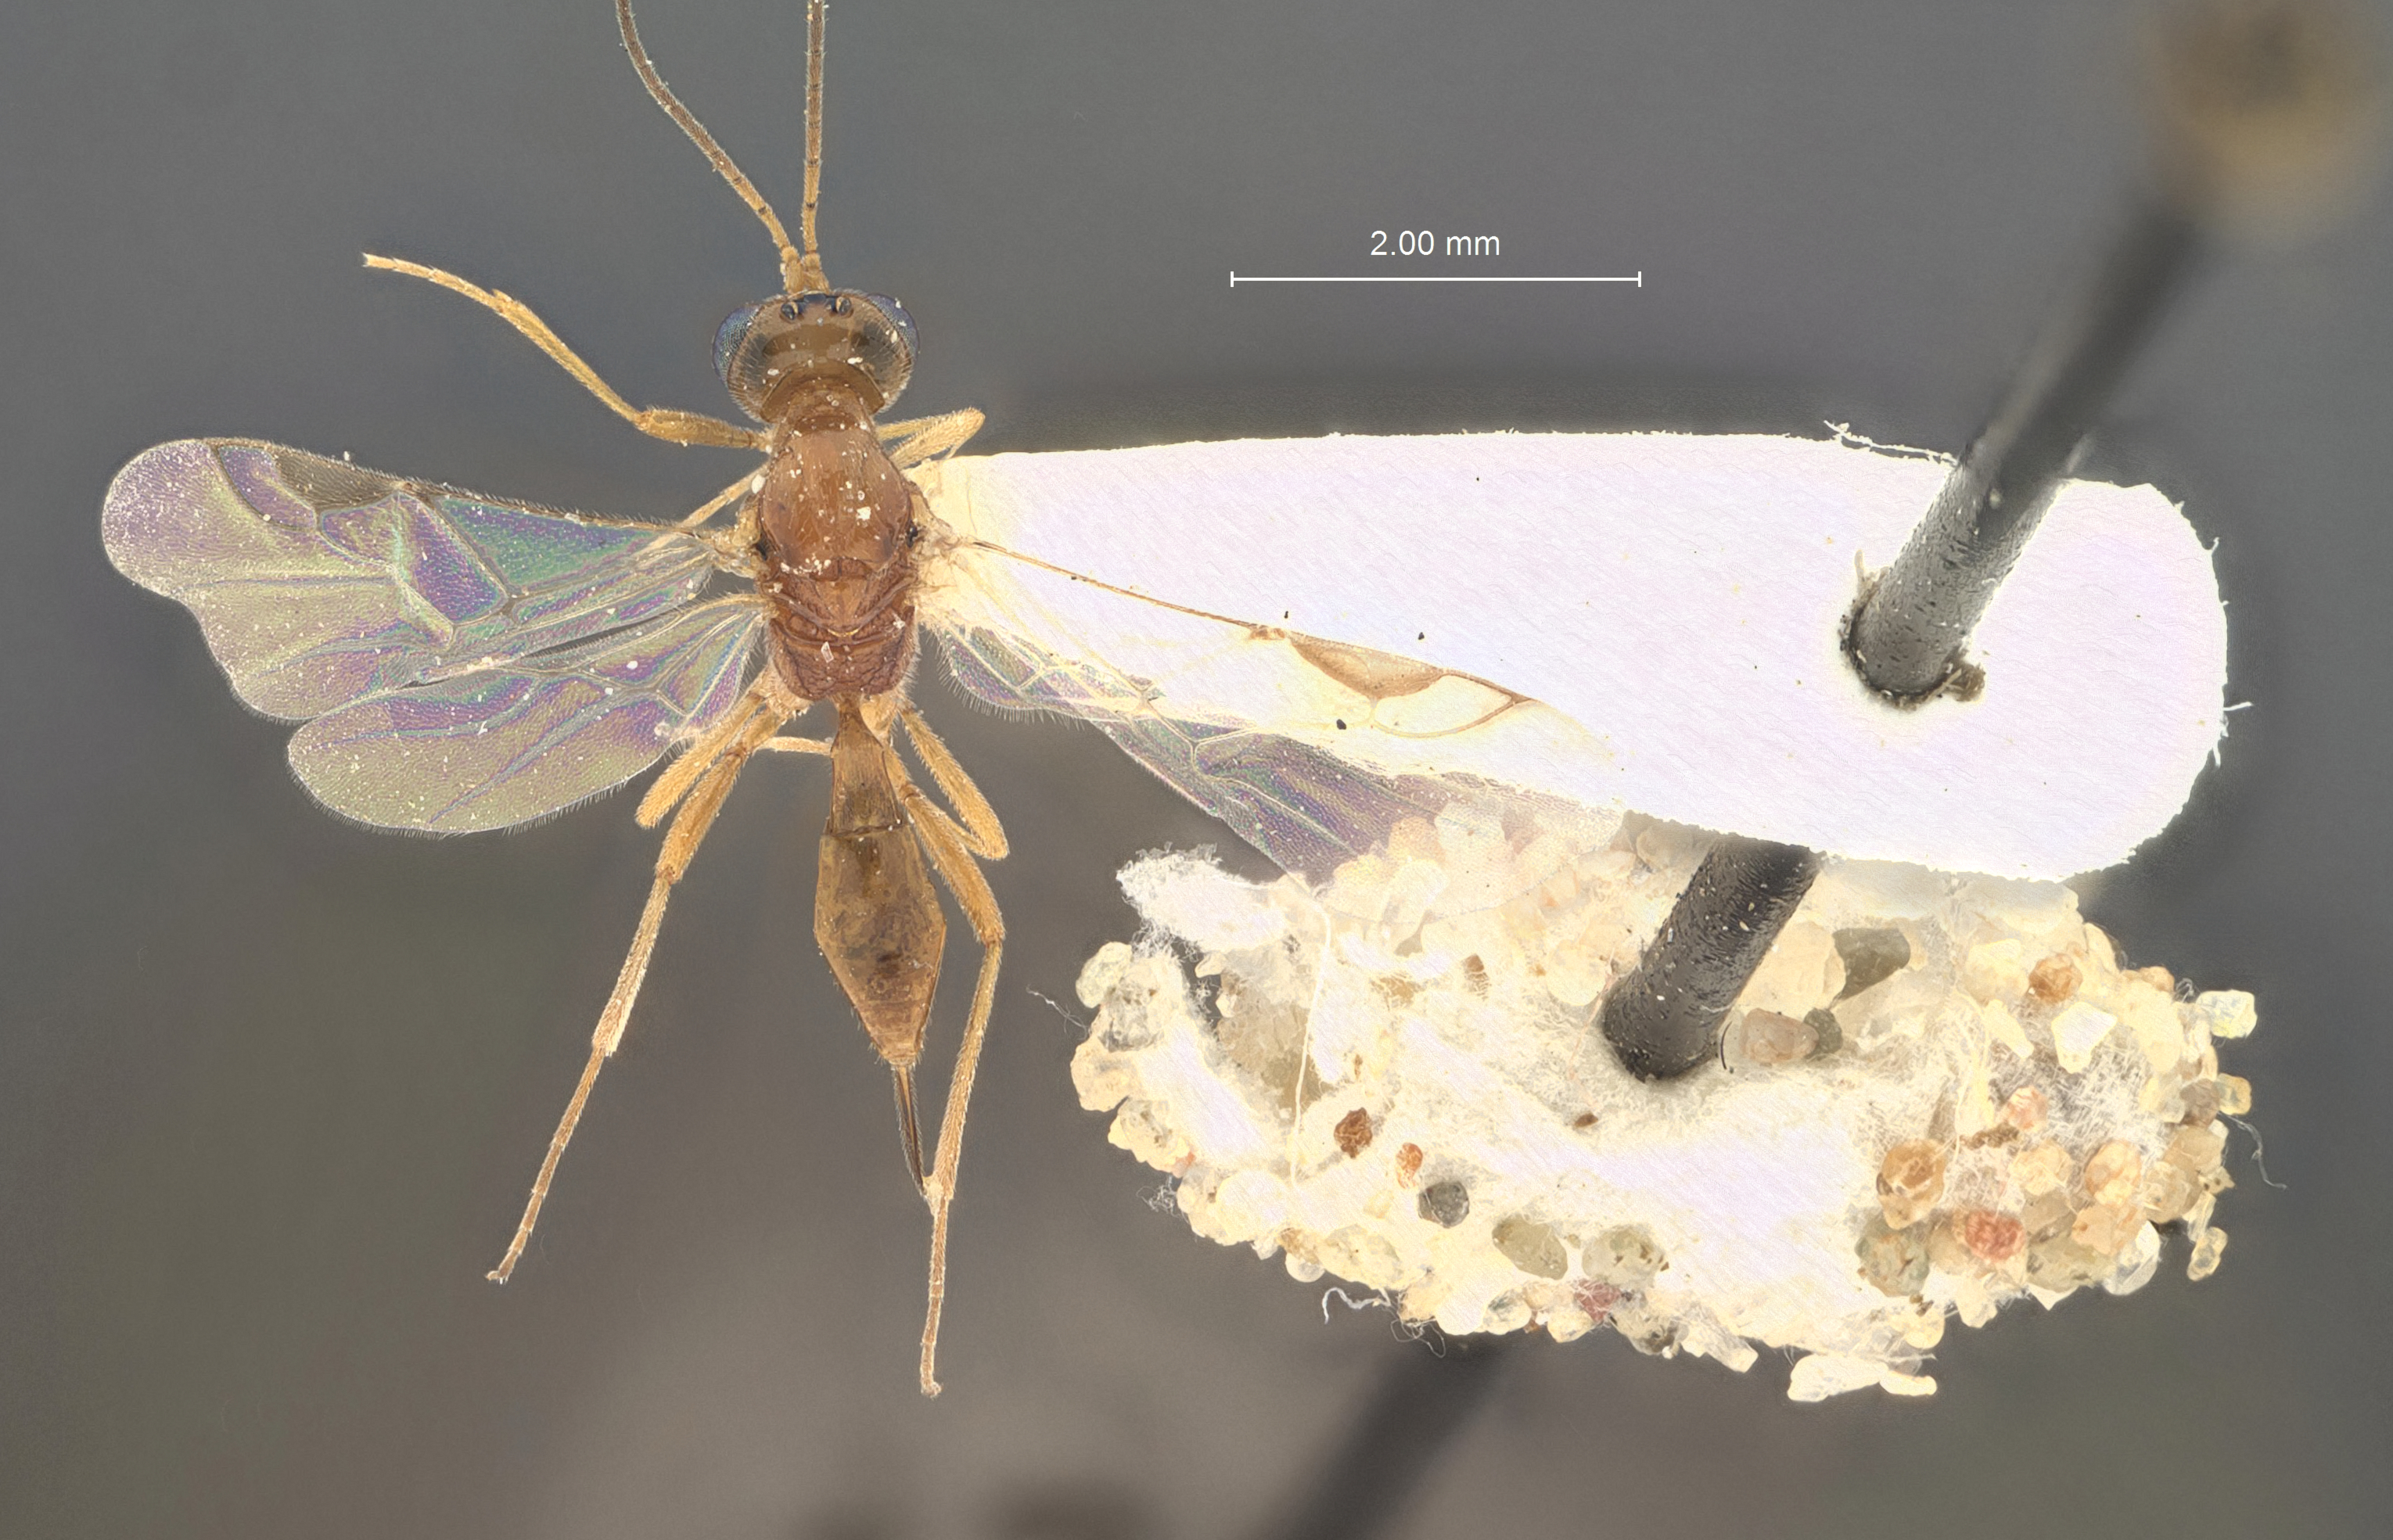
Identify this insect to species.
Microctonus invictus
